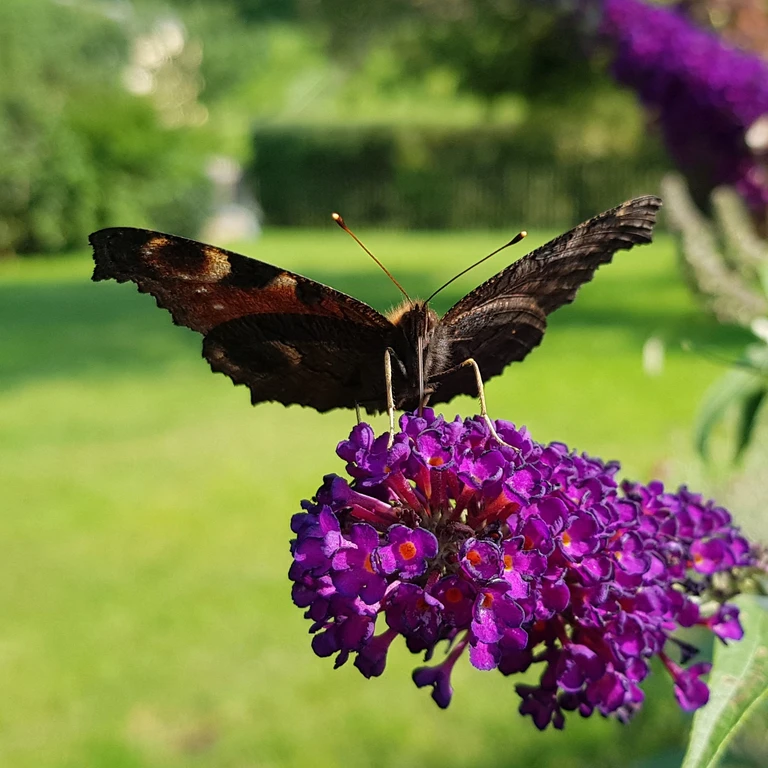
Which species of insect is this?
Aglais io
